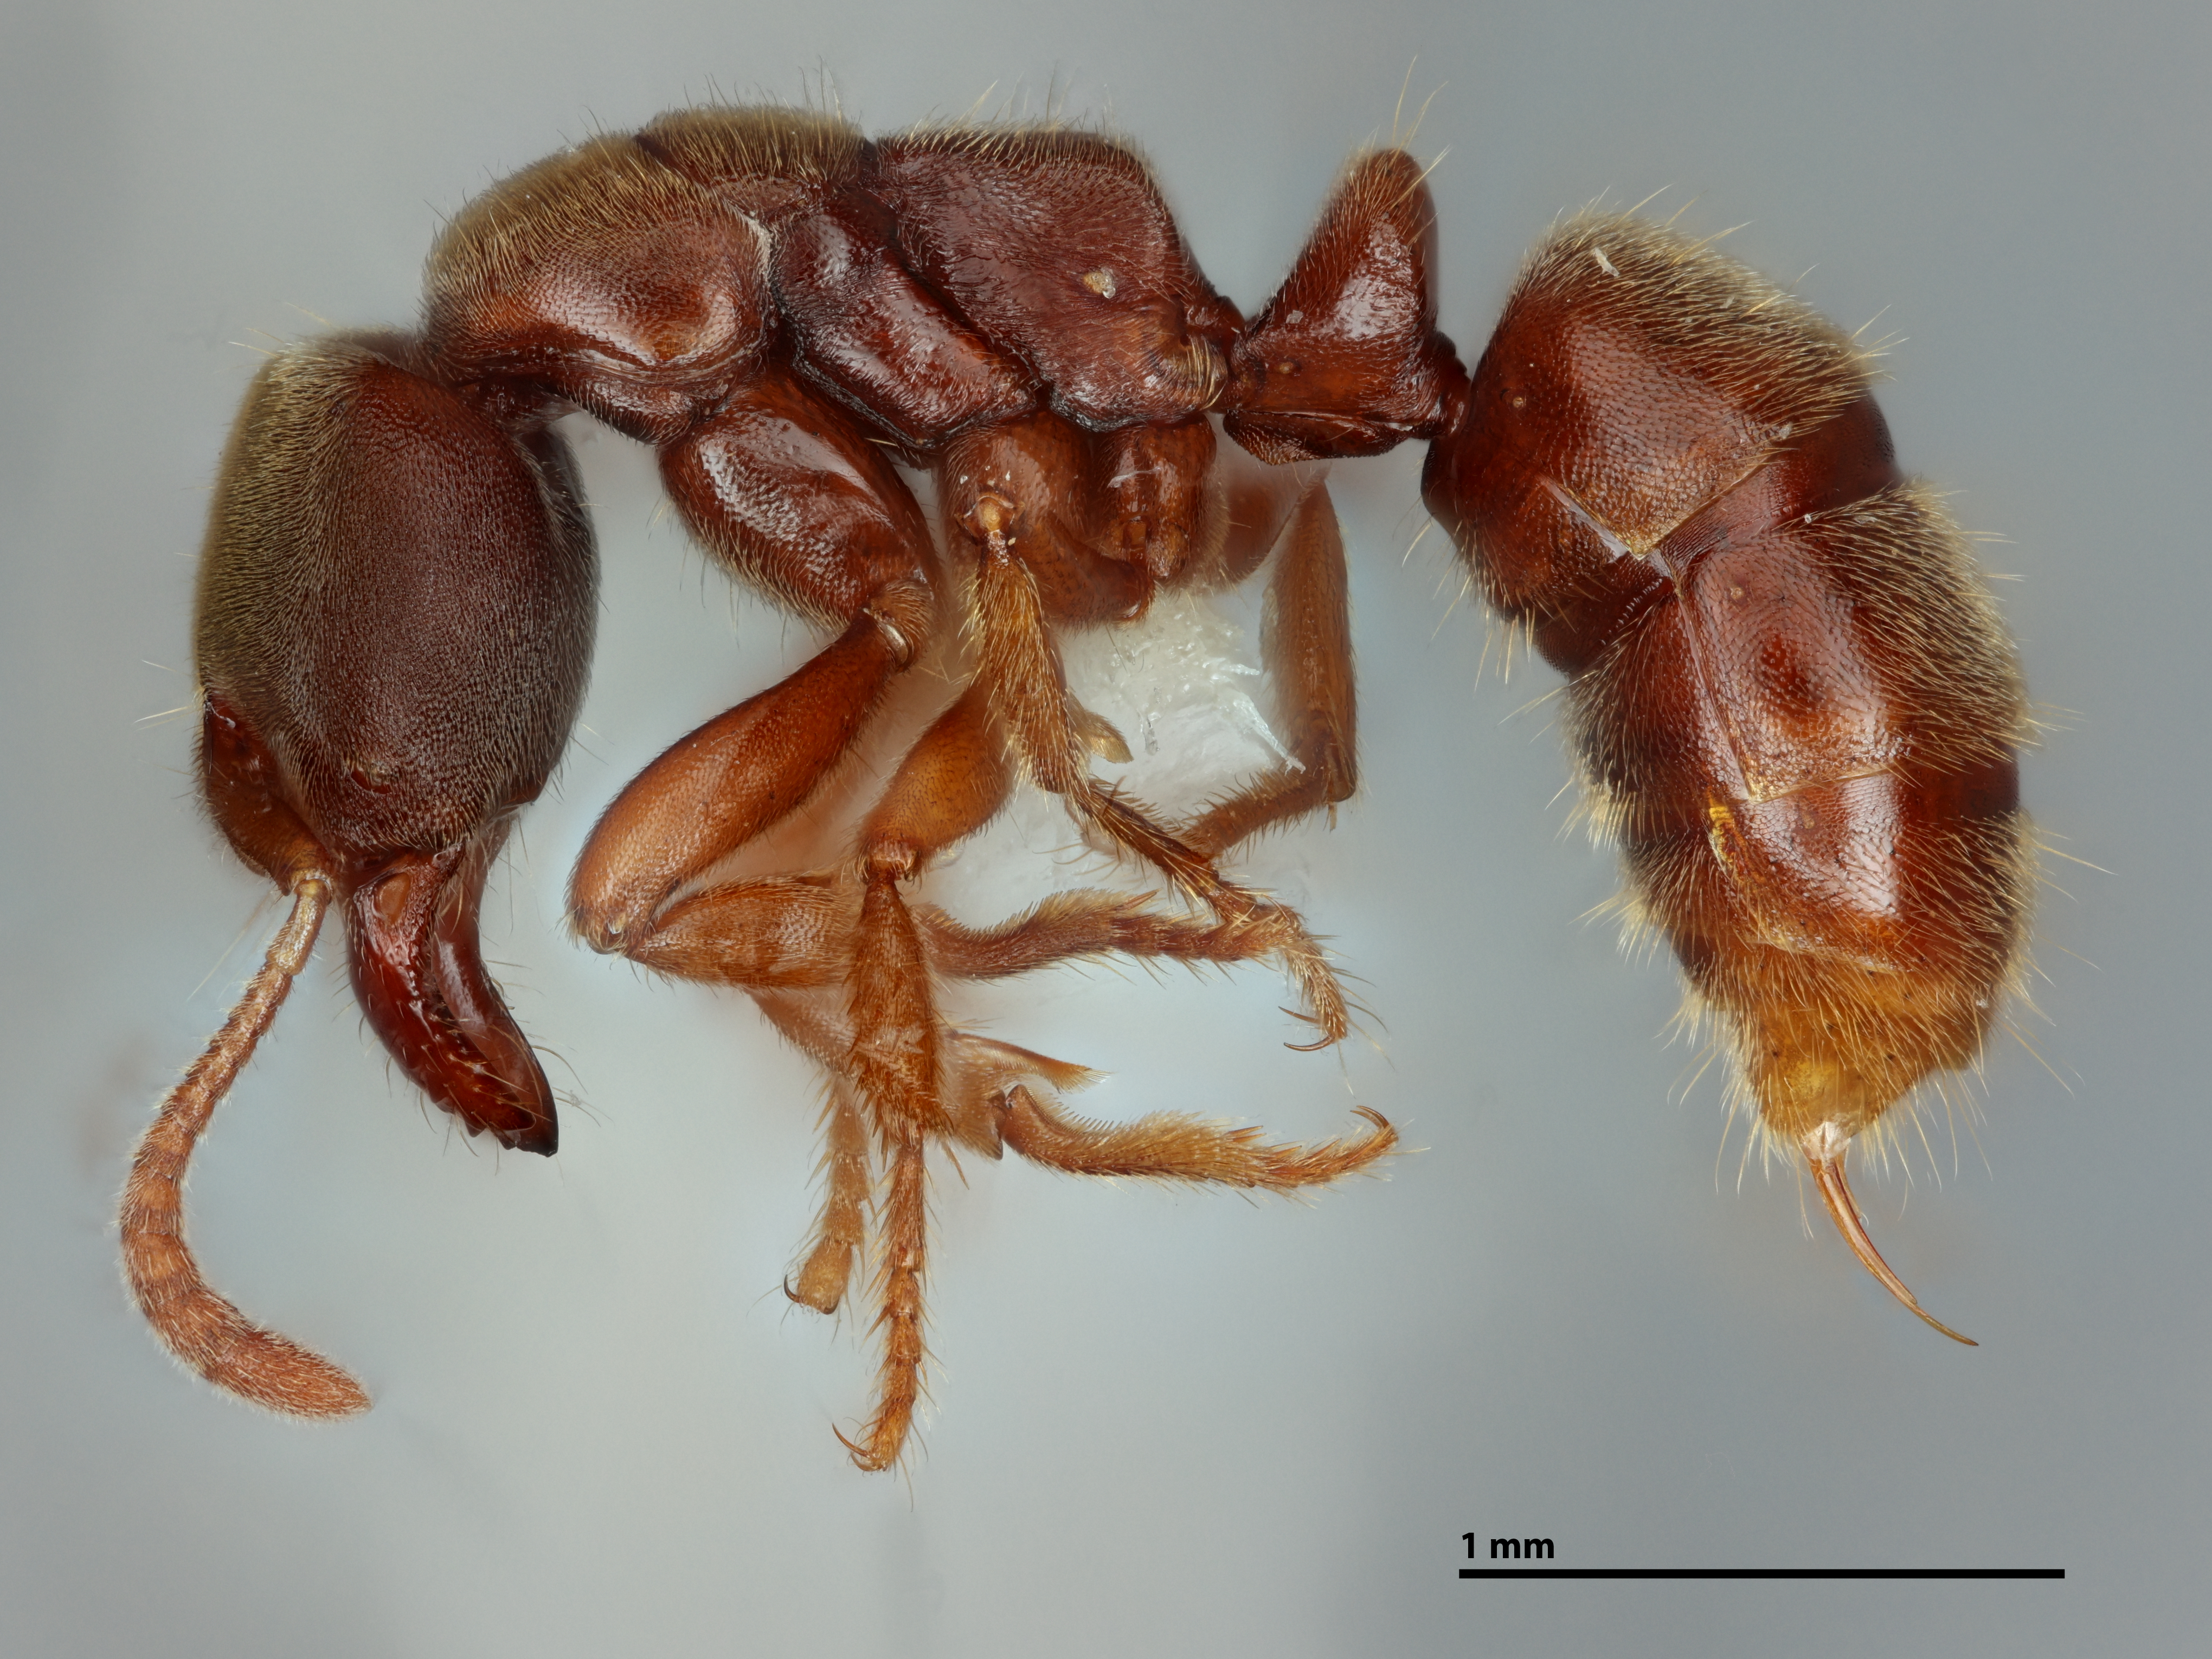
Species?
Cryptopone gilvagrande
